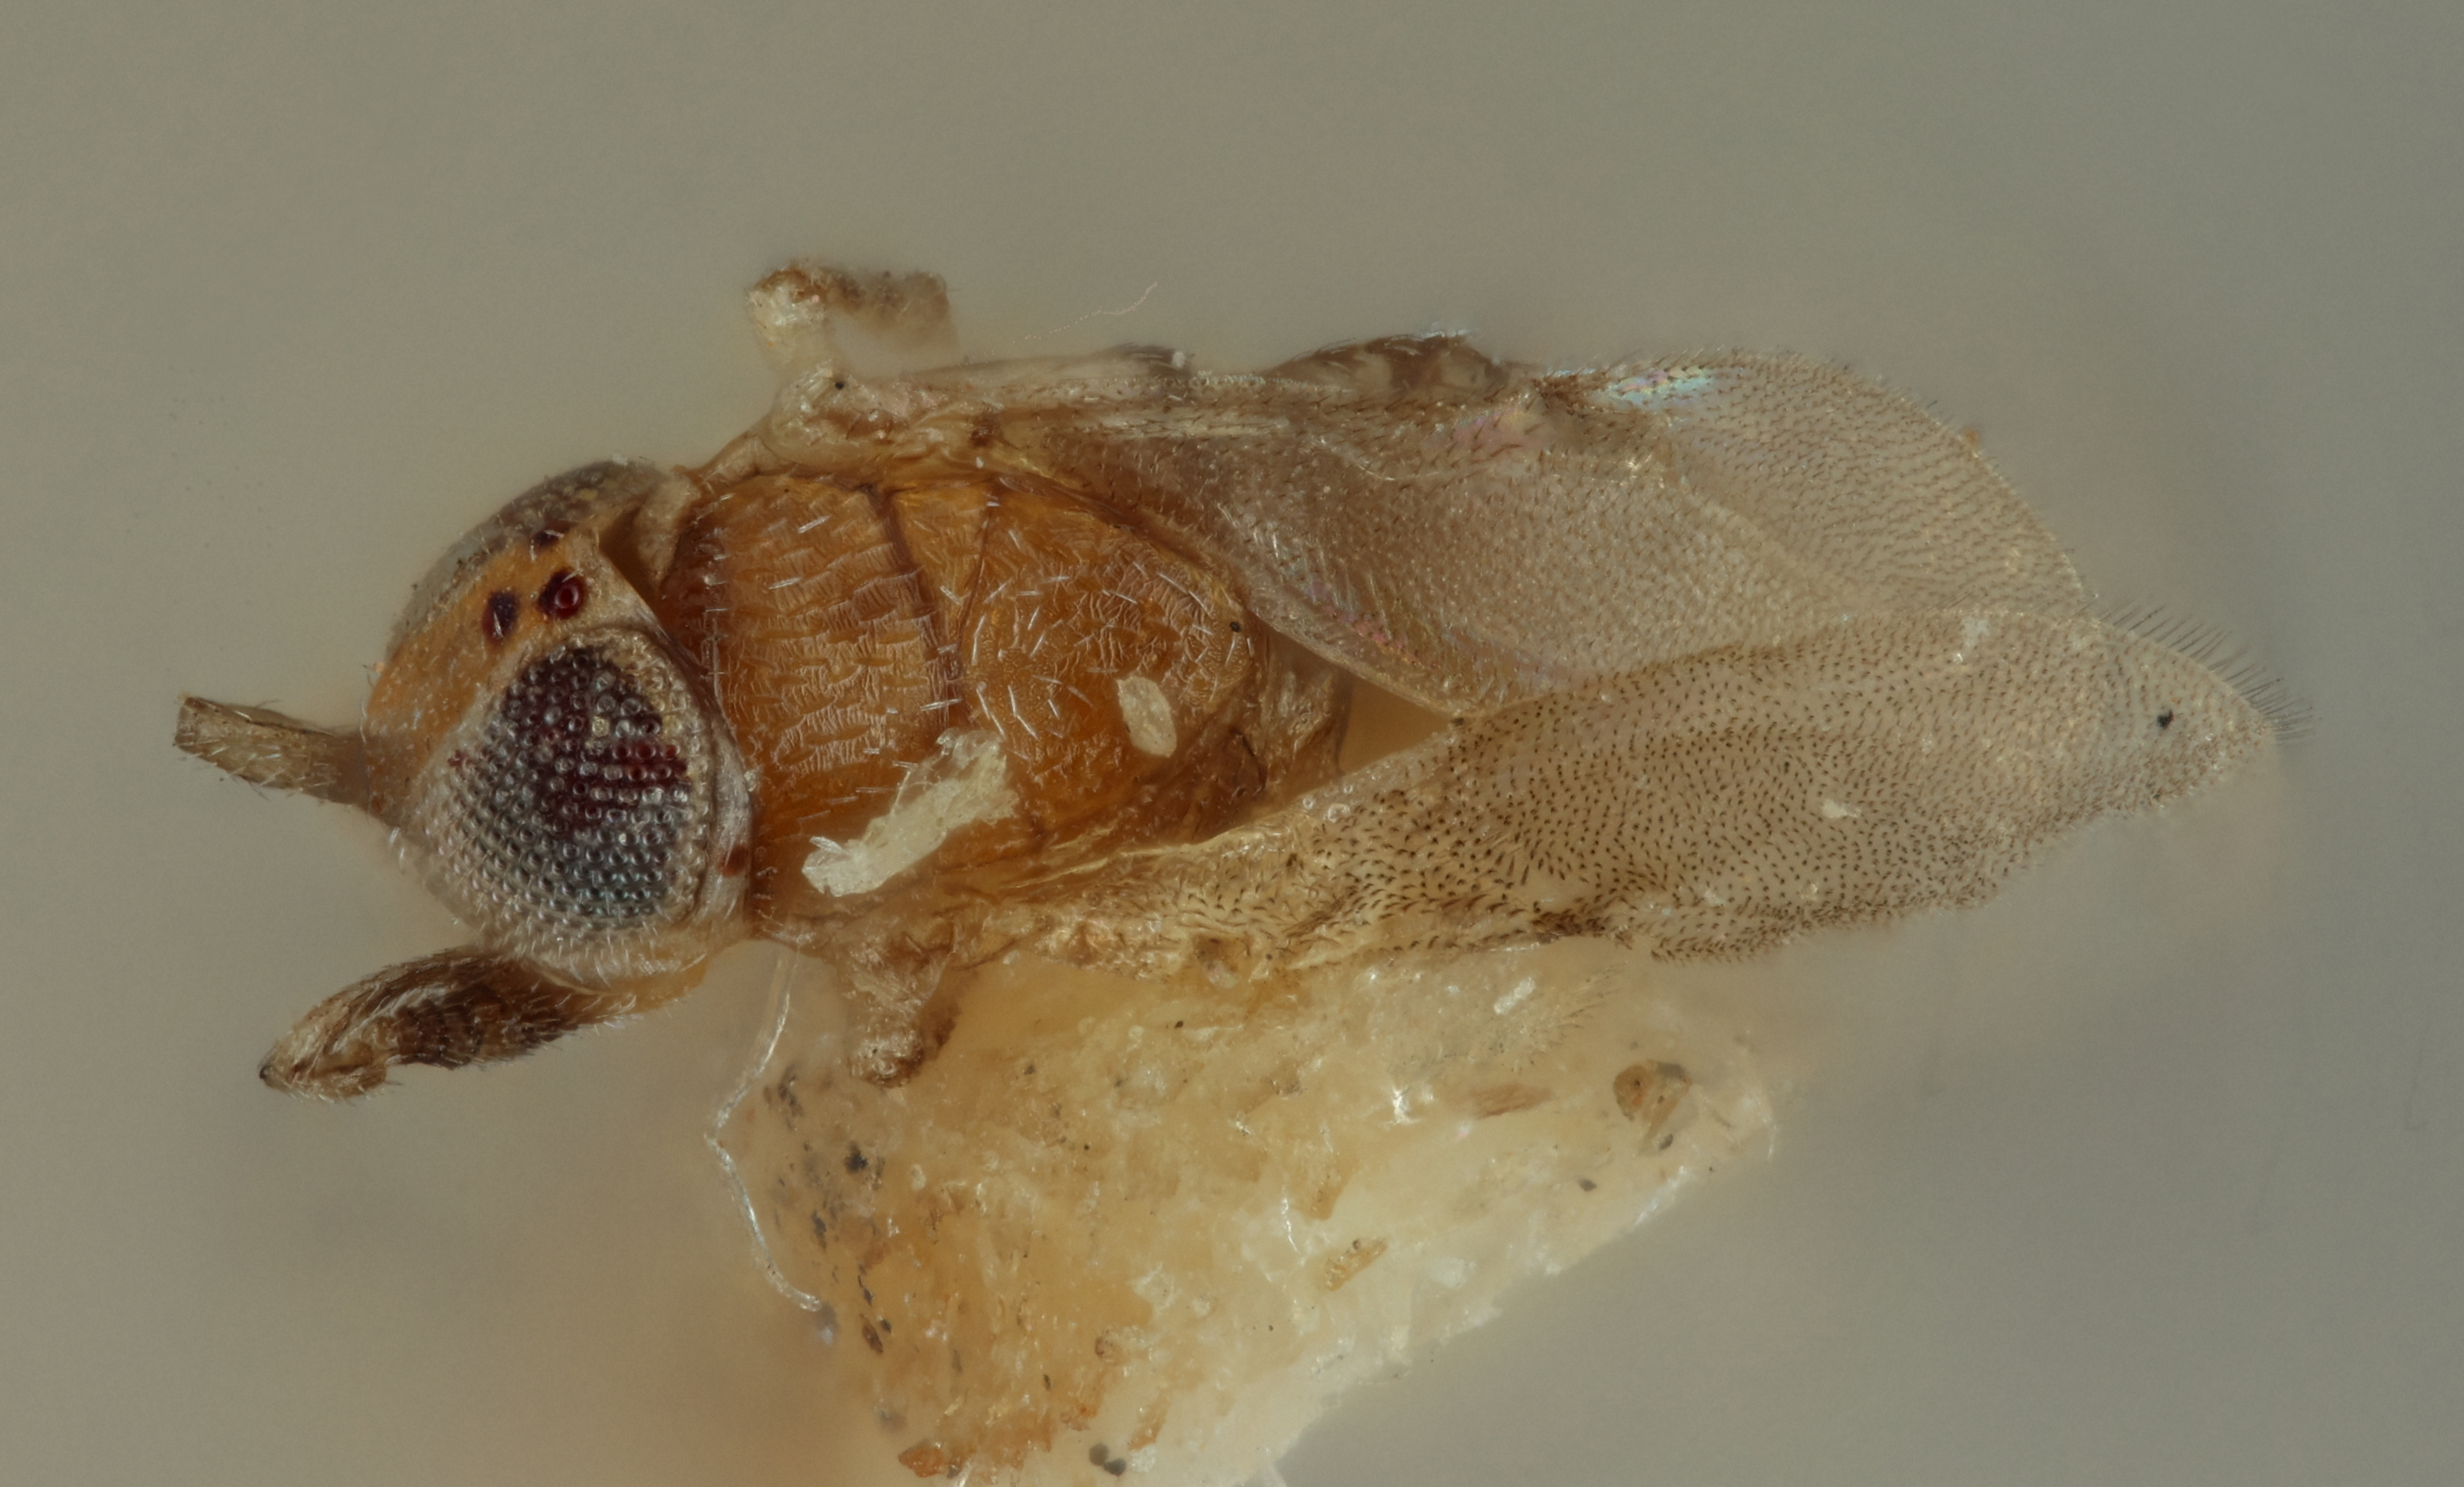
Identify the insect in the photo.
Pseudaphycus dysmicocci
